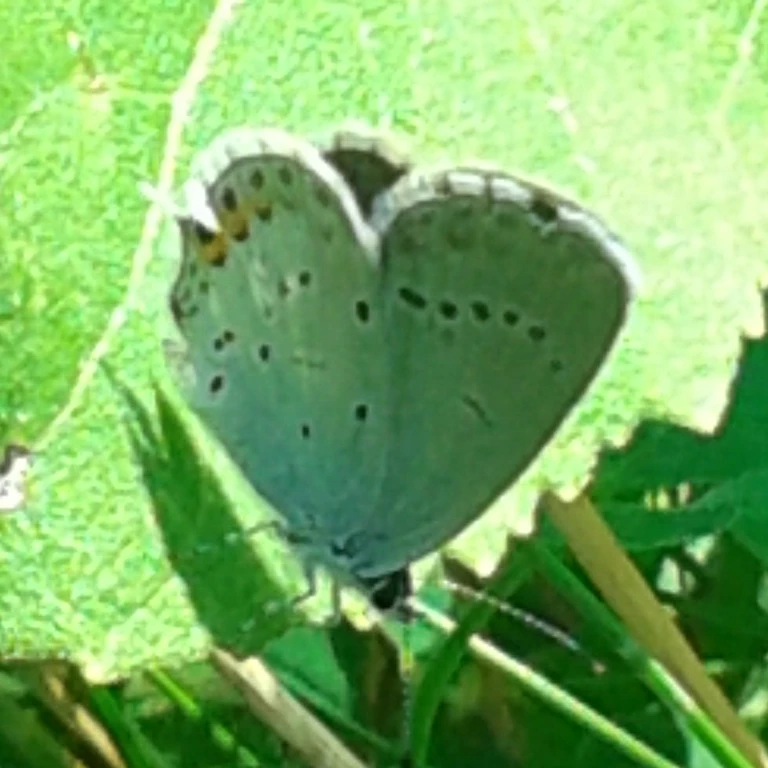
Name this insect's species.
Cupido argiades (also Elkalyce argiades)
